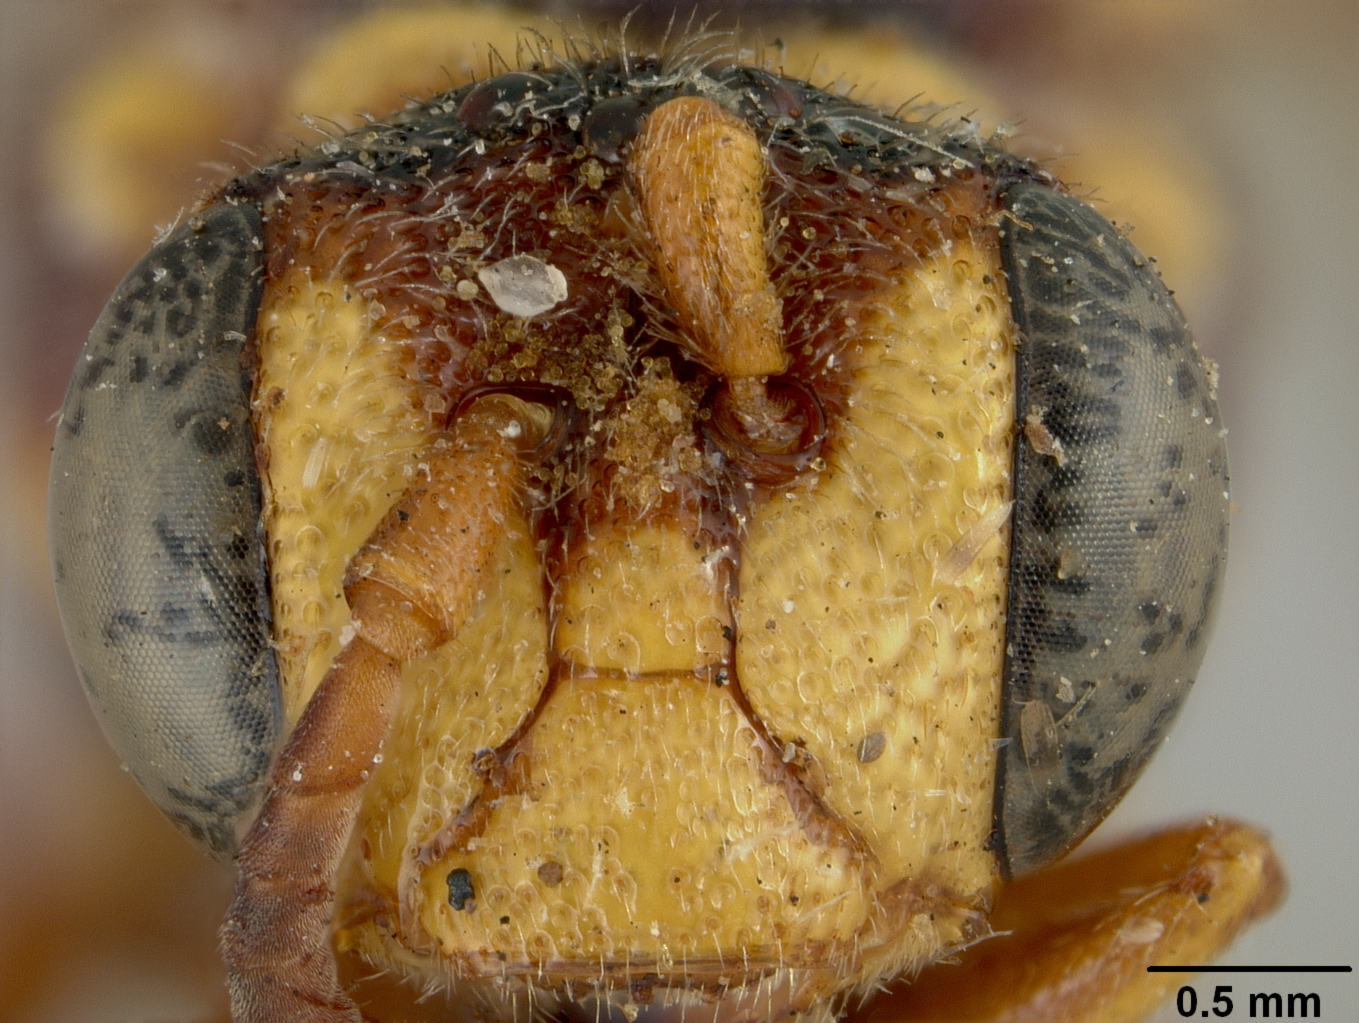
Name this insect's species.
Nomada lamarensis
